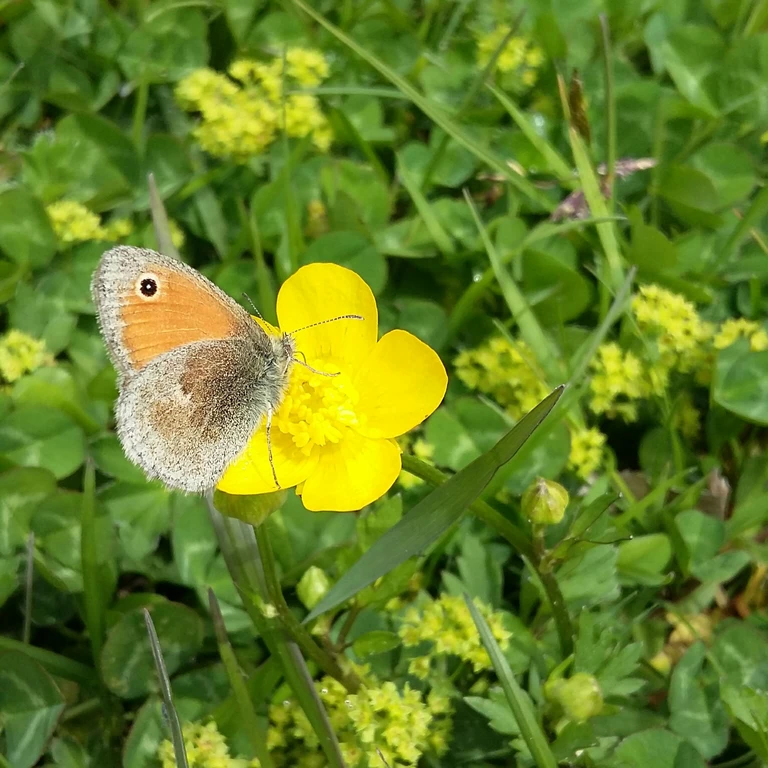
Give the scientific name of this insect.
Coenonympha pamphilus
